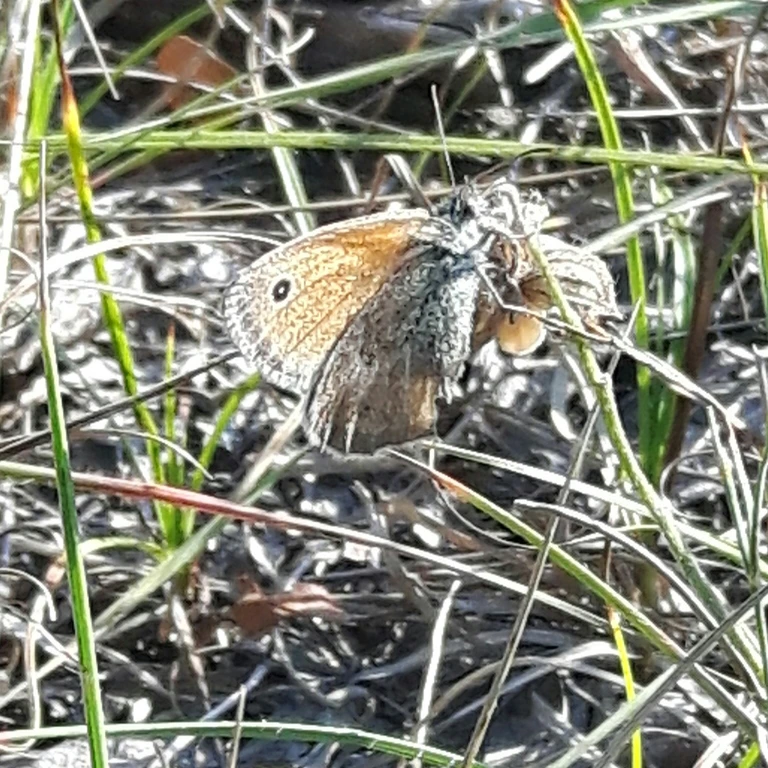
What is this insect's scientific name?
Coenonympha pamphilus
